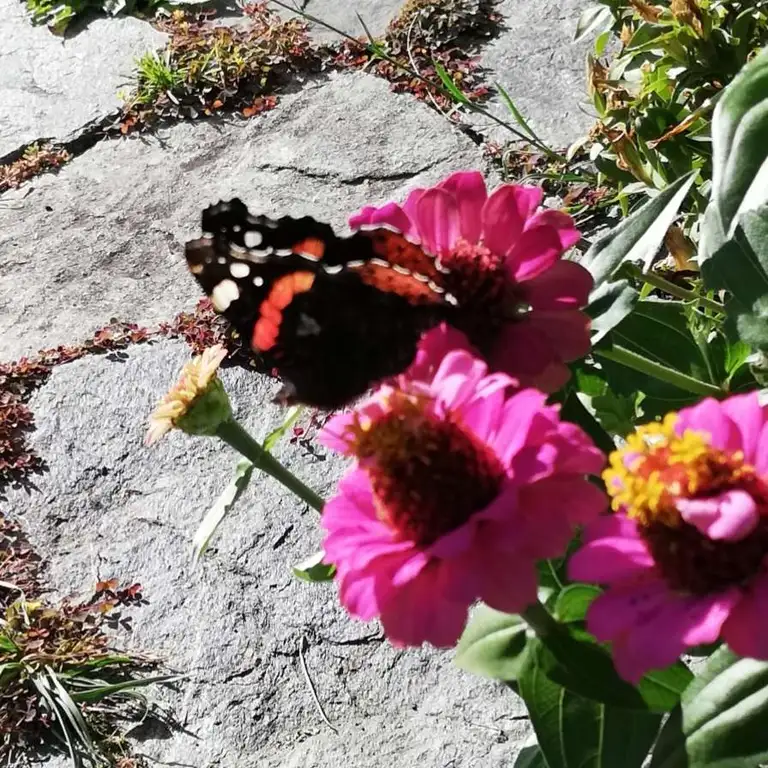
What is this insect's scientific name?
Vanessa atalanta
